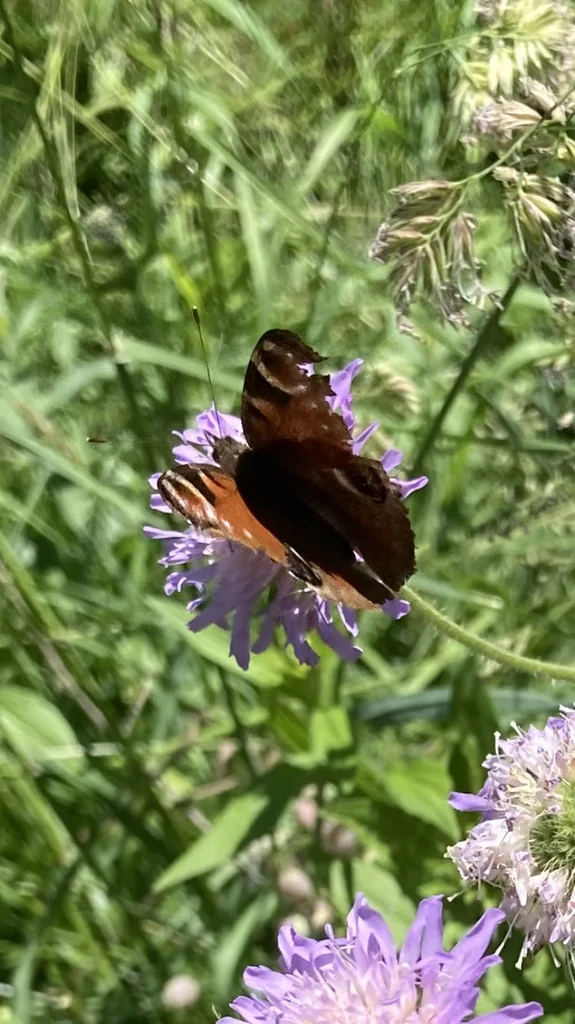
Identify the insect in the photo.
Aglais io
